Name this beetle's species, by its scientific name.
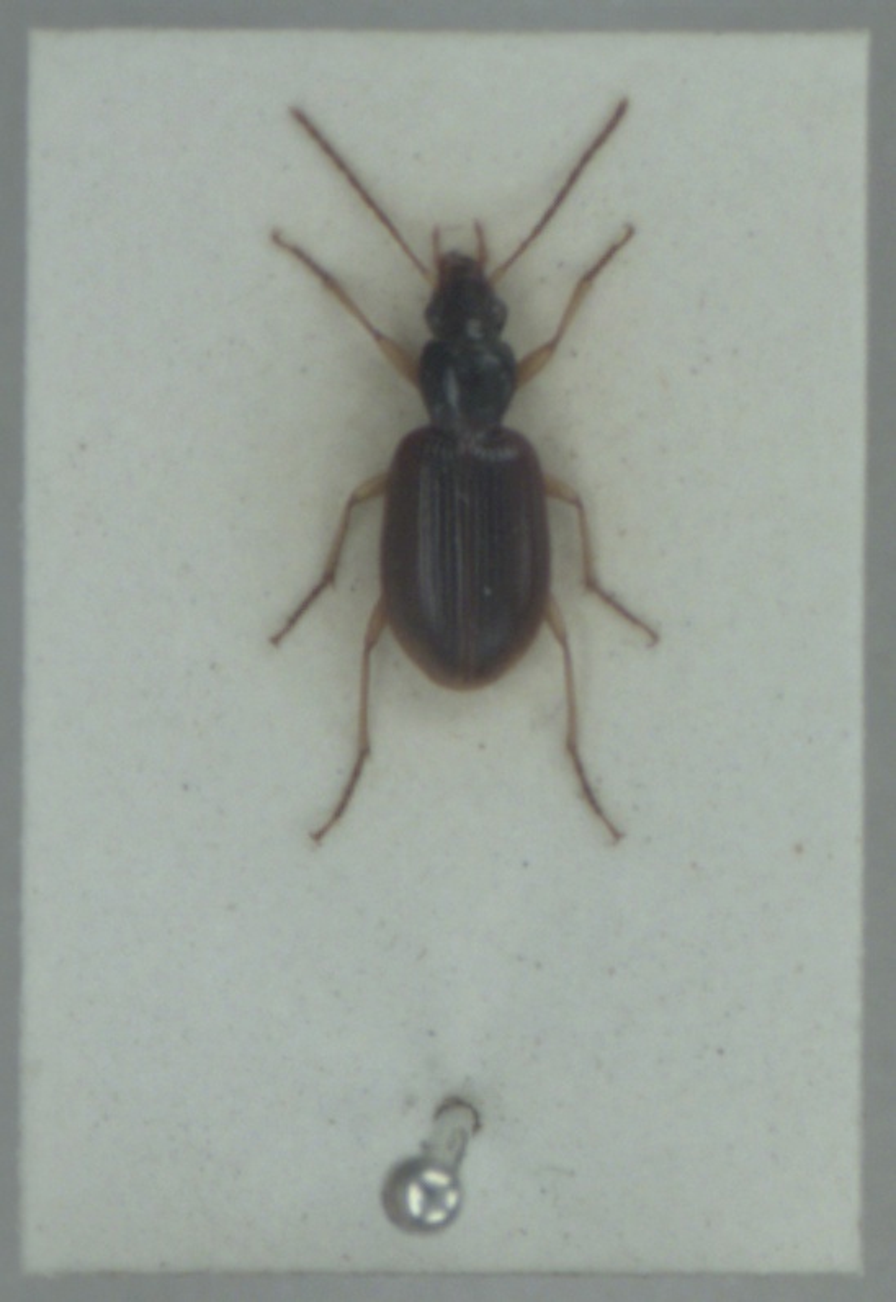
Paranchus albipes
